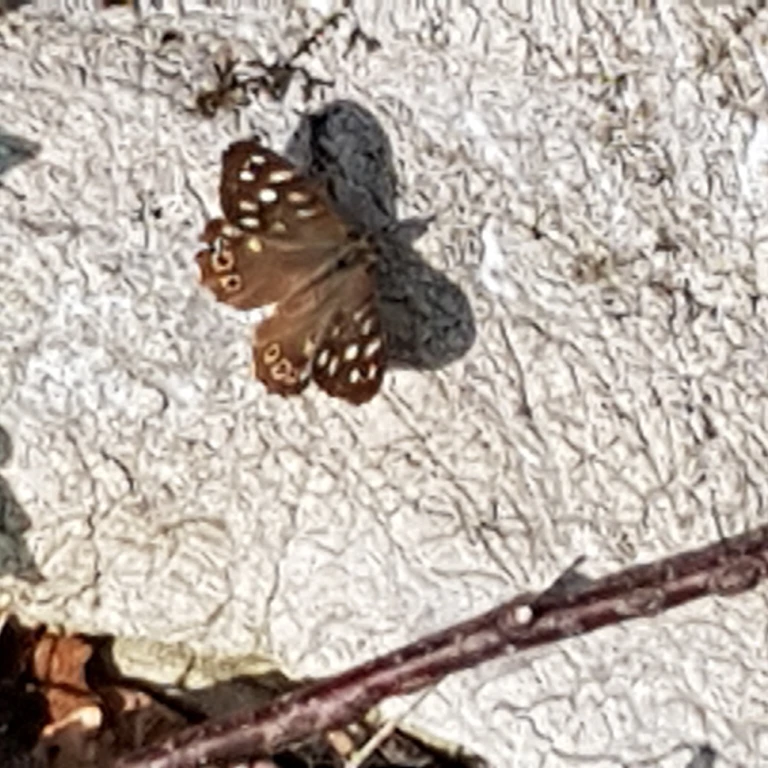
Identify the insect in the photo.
Pararge aegeria
